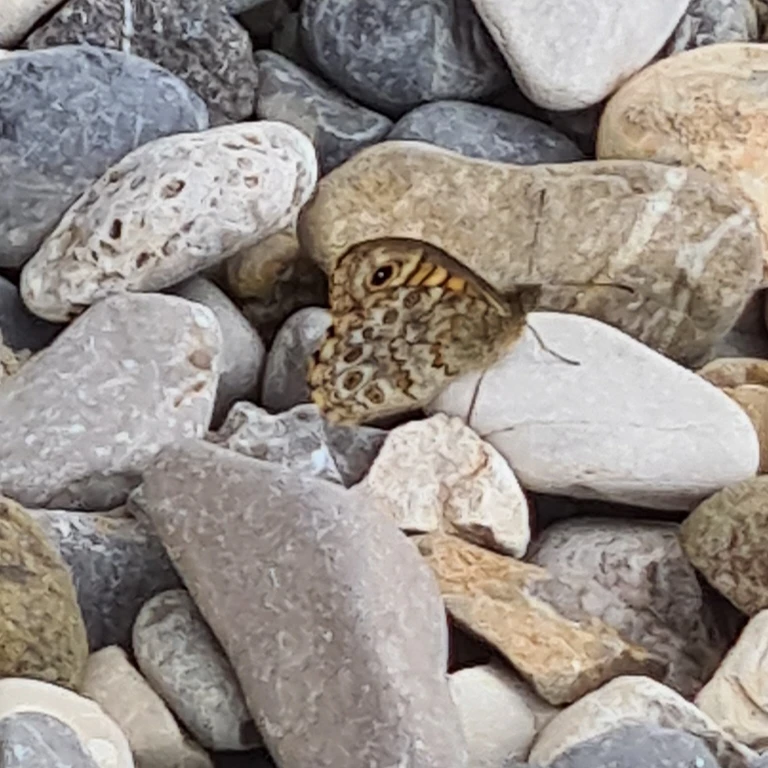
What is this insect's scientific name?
Lasiommata megera (also Pararge megera)
